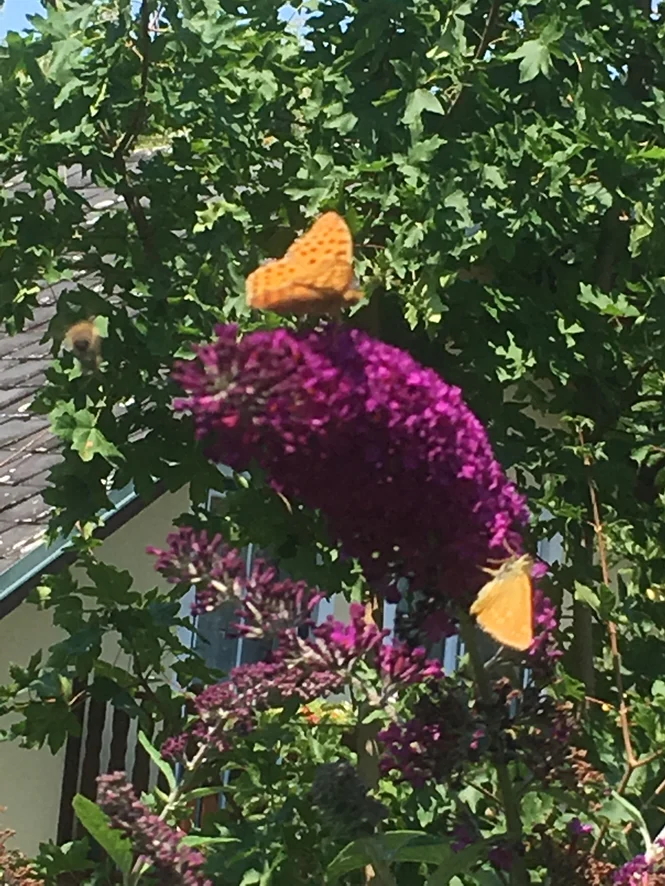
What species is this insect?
Ochlodes sylvanus (also Ochlodes venata)
